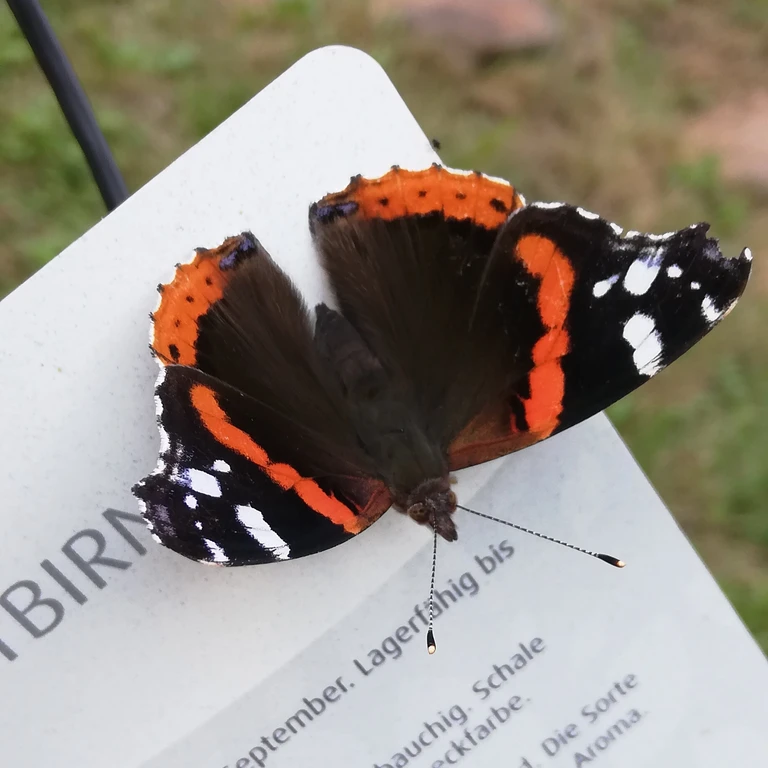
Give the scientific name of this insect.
Vanessa atalanta
